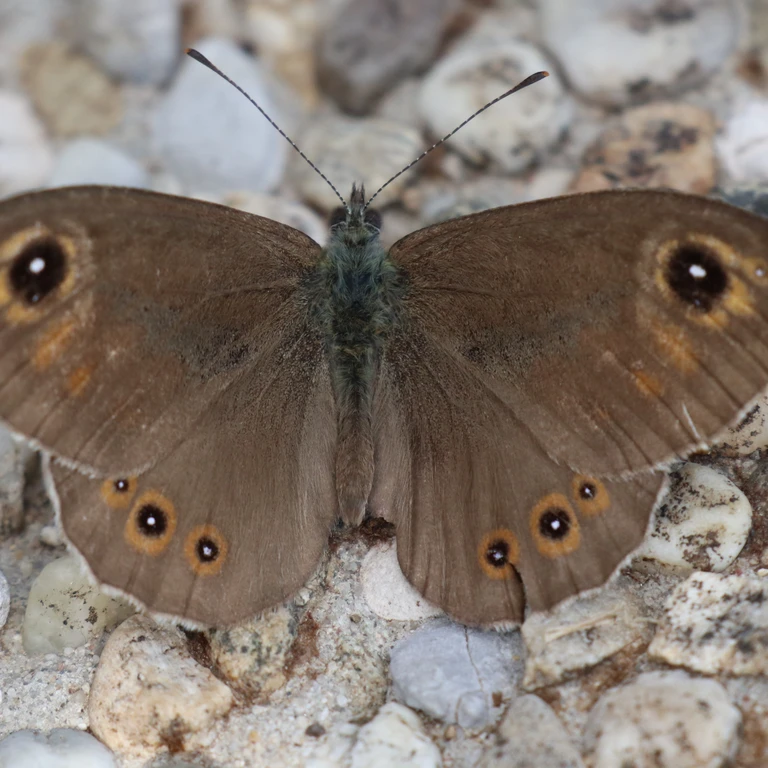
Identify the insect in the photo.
Lasiommata maera (also Pararge maera)
